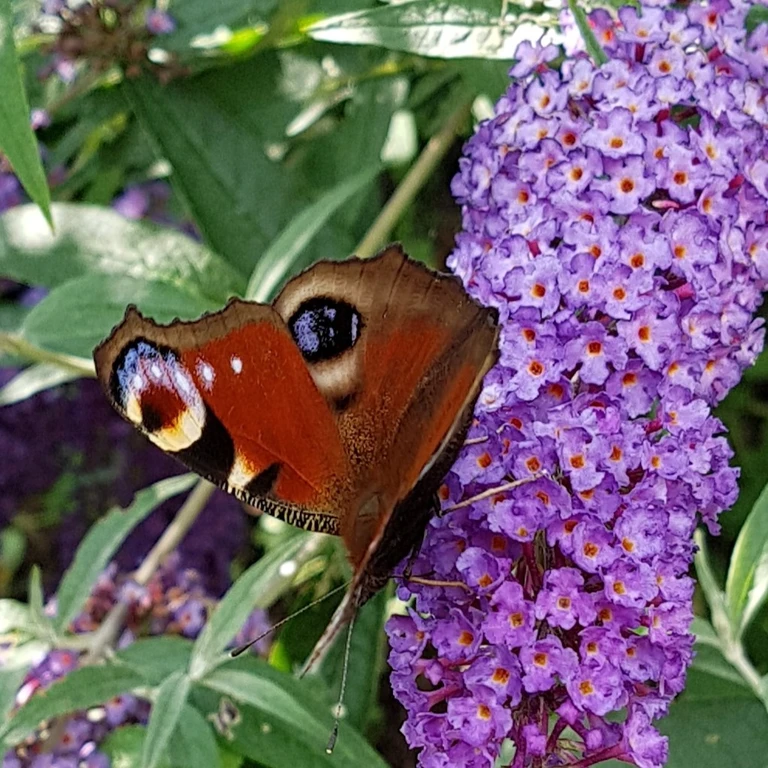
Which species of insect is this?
Aglais io
